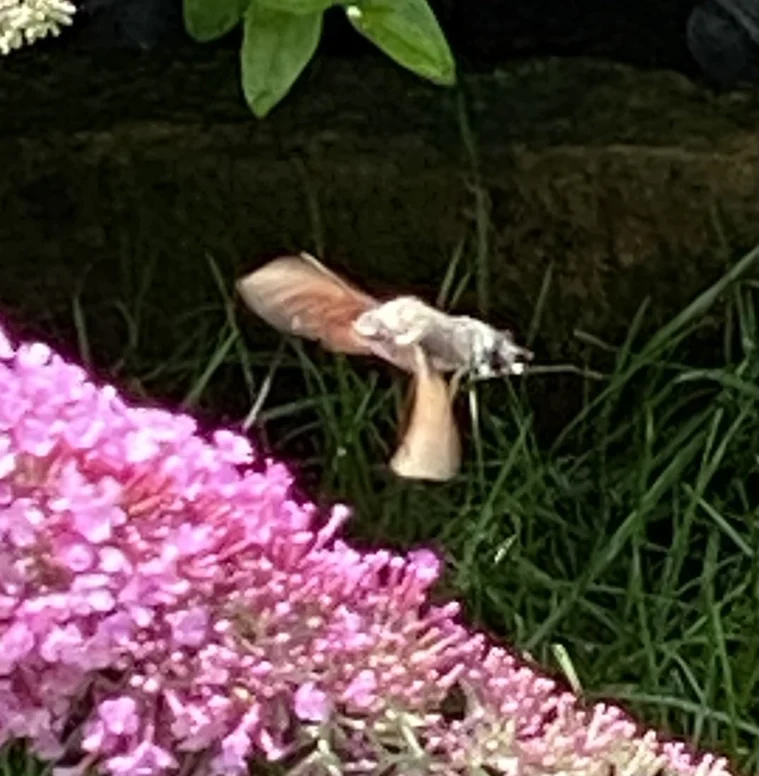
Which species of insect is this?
Macroglossum stellatarum
